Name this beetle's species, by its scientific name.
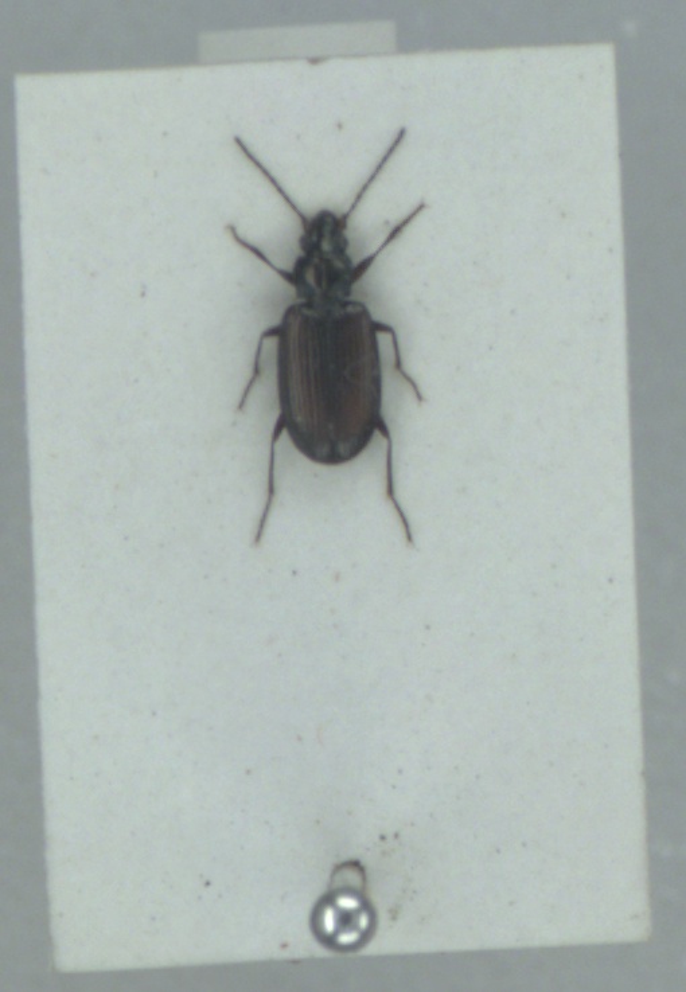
Bembidion prasinum
